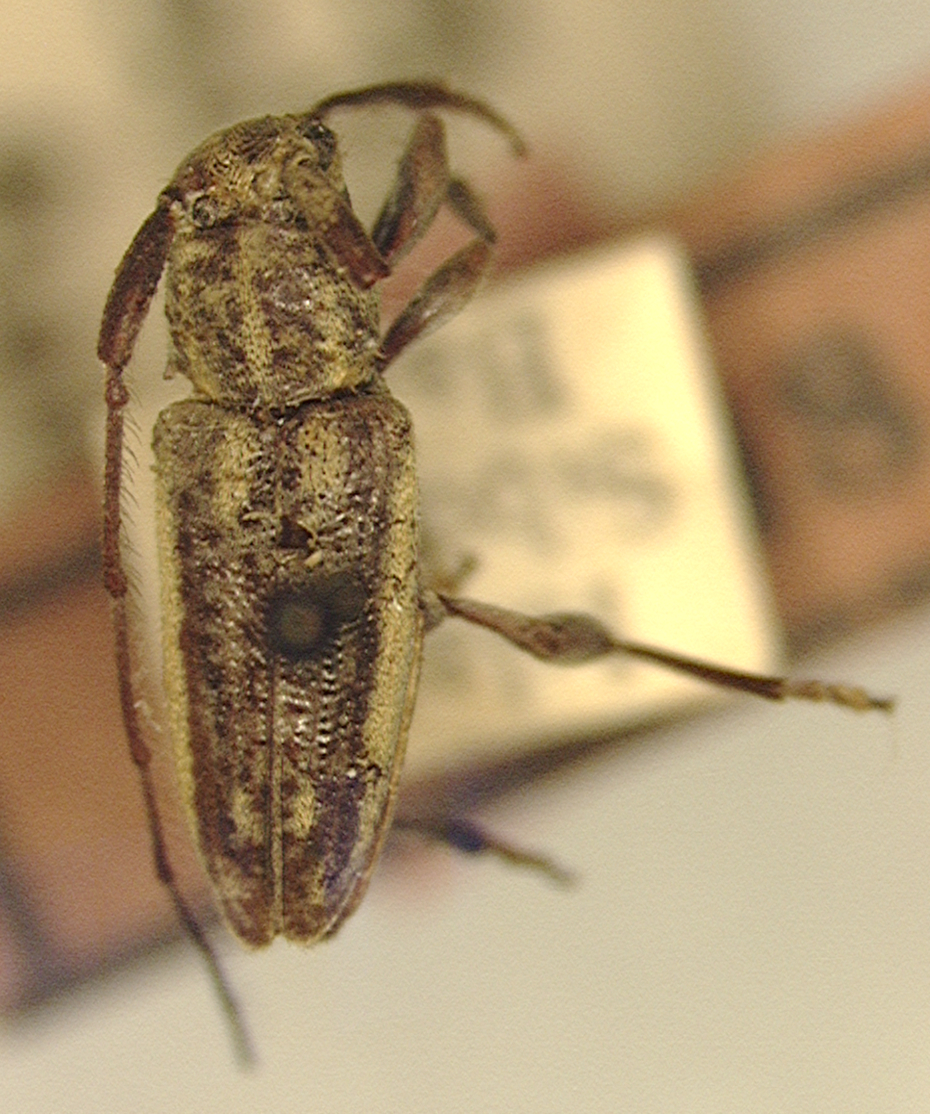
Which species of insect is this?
Clodia lateralis (also Pseudoclodia lateralis)
